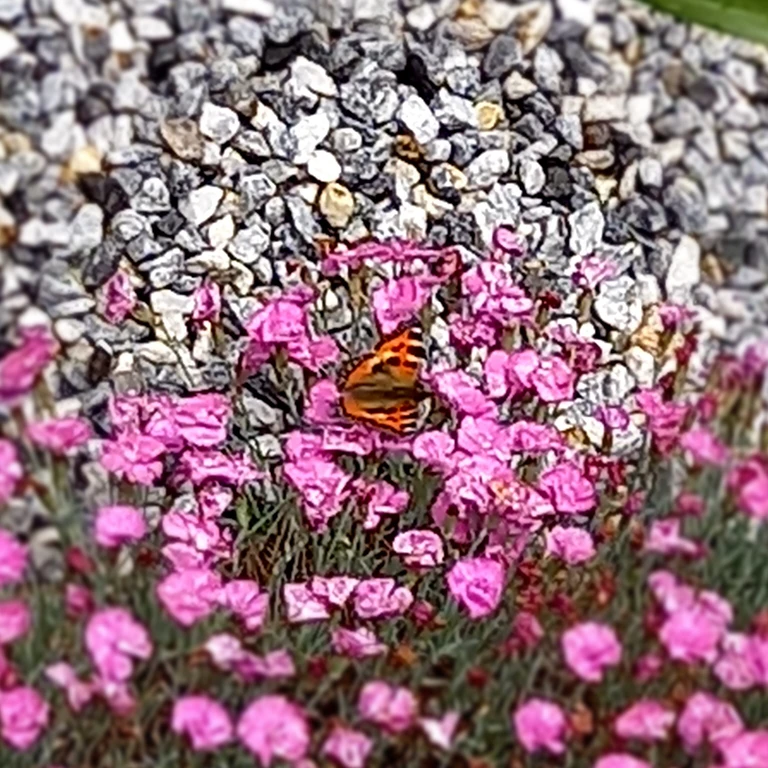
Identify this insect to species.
Aglais urticae
